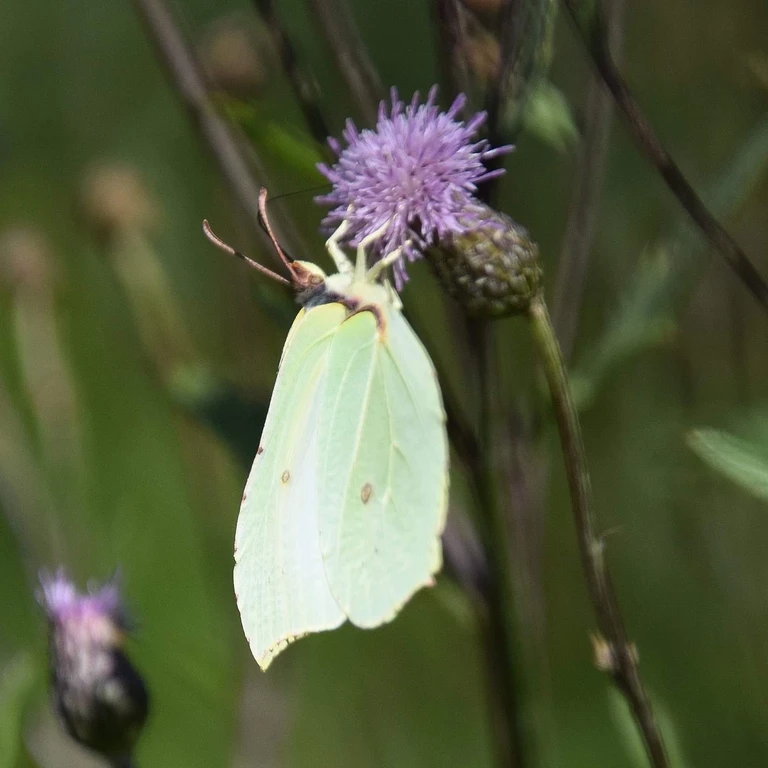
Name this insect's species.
Gonepteryx rhamni
